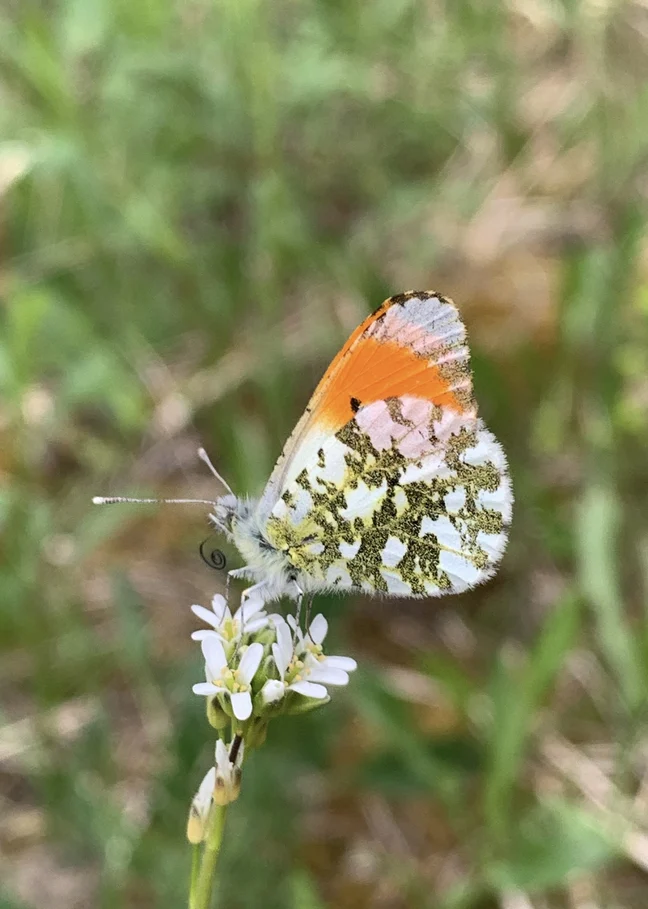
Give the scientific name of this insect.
Anthocharis cardamines
